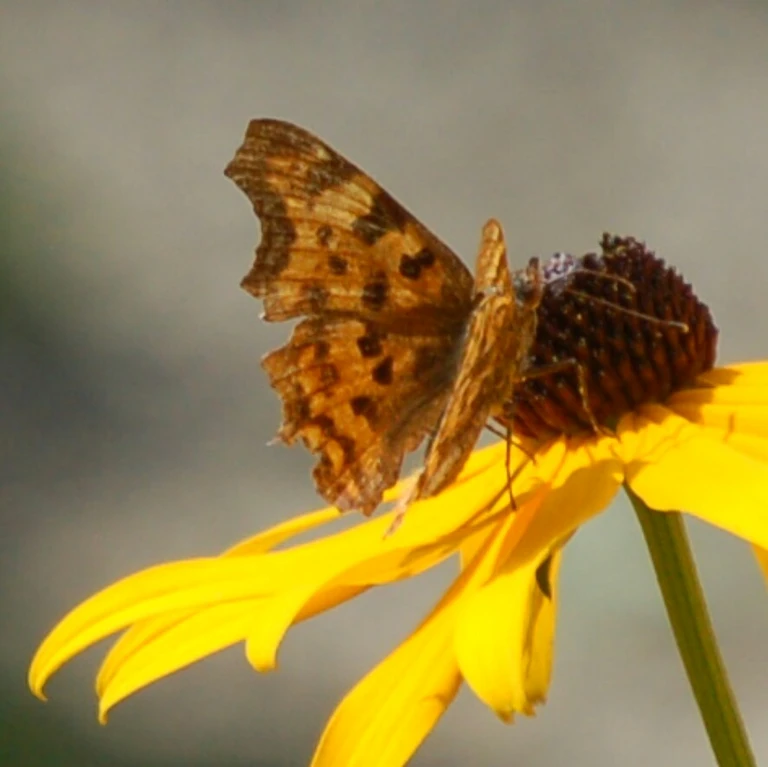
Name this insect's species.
Polygonia c-album
